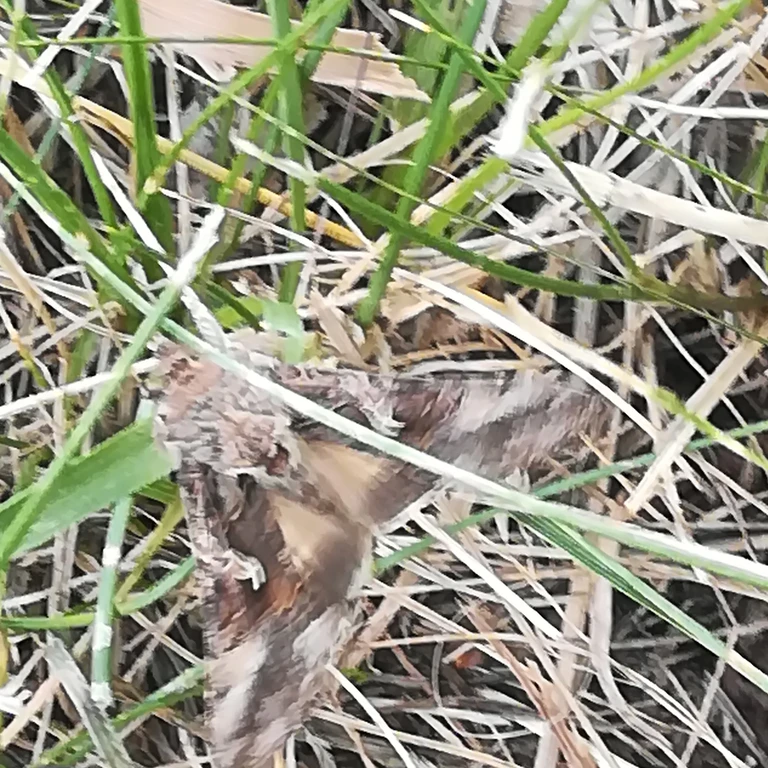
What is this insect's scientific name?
Autographa gamma
